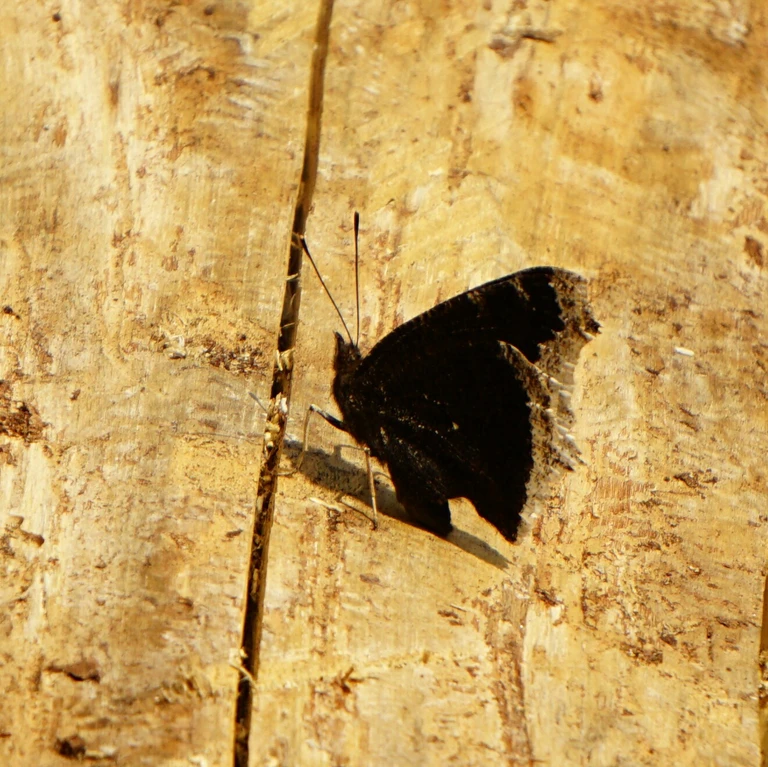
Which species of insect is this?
Nymphalis antiopa
